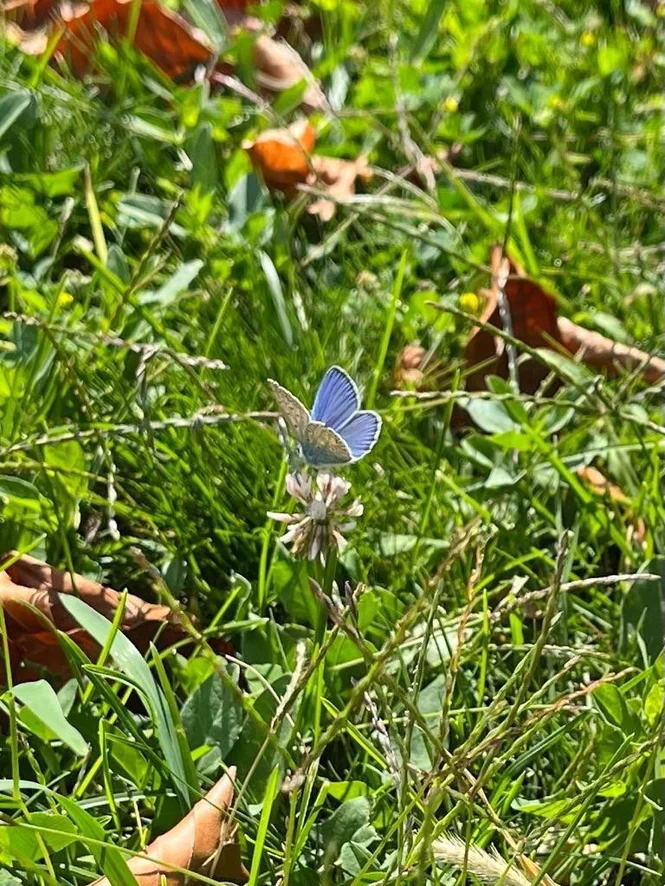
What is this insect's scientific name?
Polyommatus icarus
